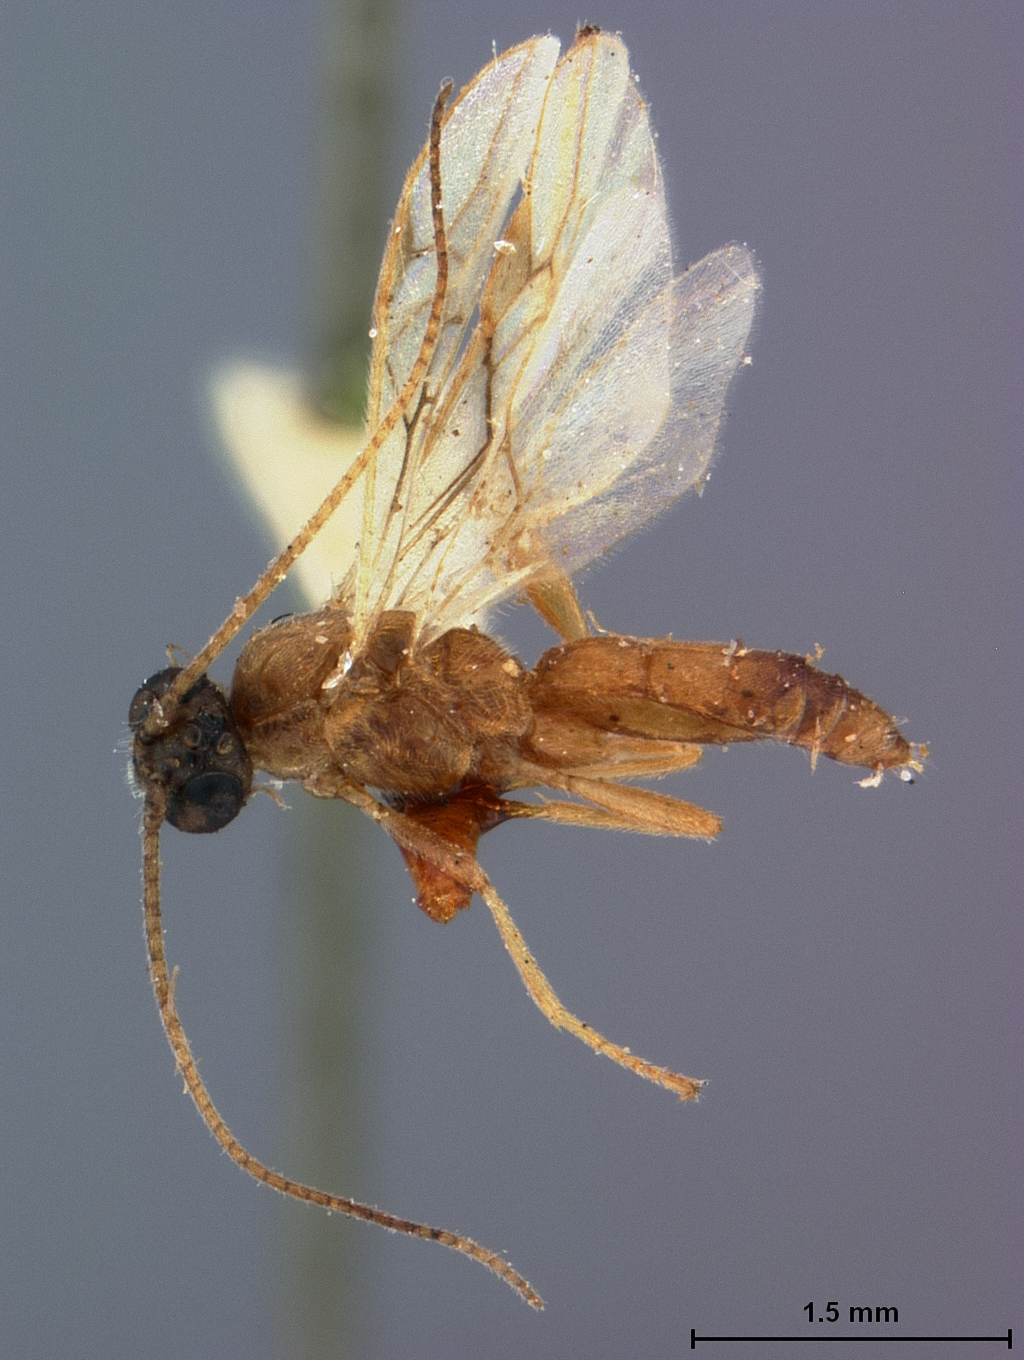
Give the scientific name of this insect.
Rogas subquadratus
